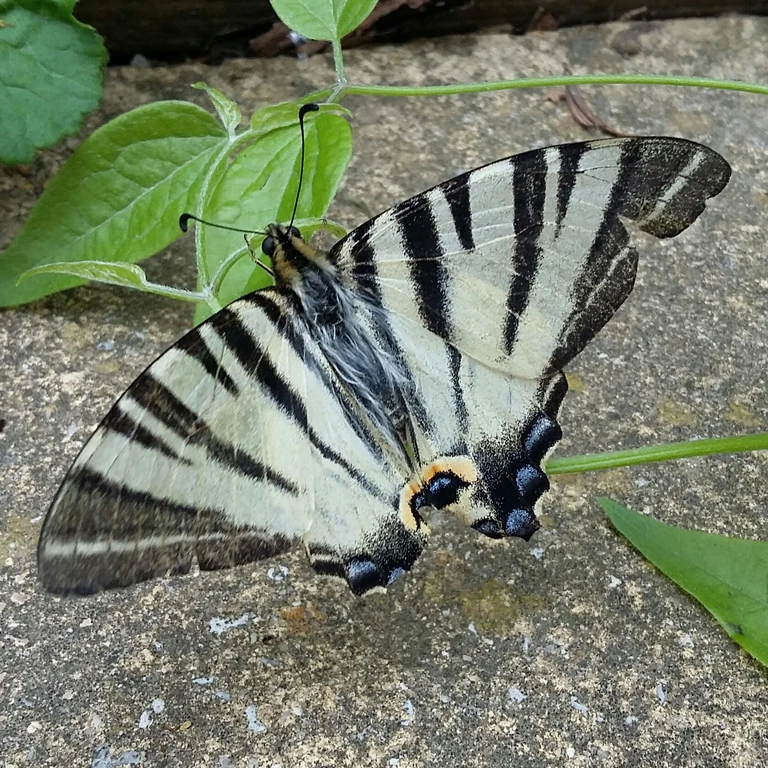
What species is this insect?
Iphiclides podalirius
